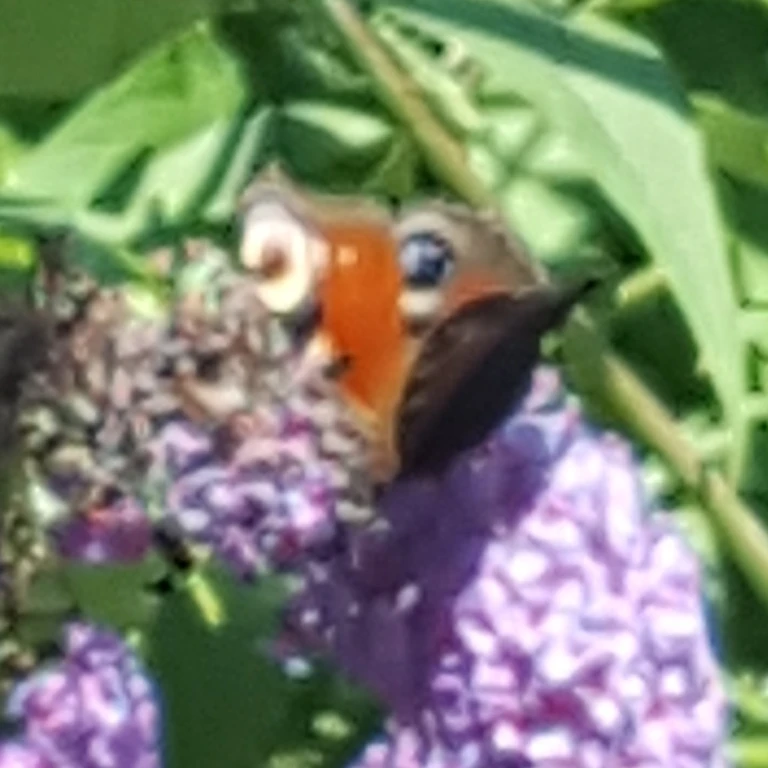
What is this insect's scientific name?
Aglais io
